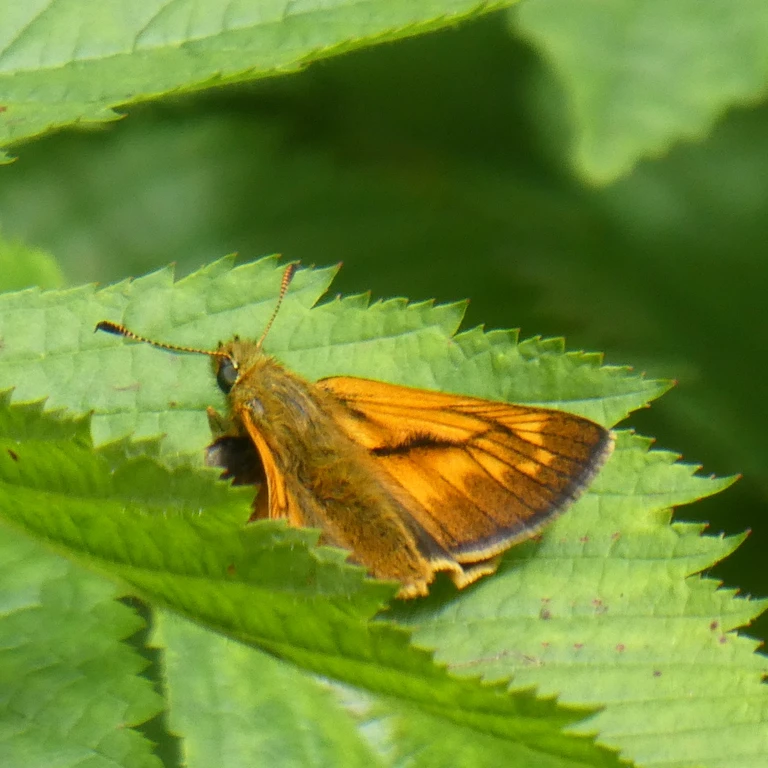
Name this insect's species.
Ochlodes sylvanus (also Ochlodes venata)
